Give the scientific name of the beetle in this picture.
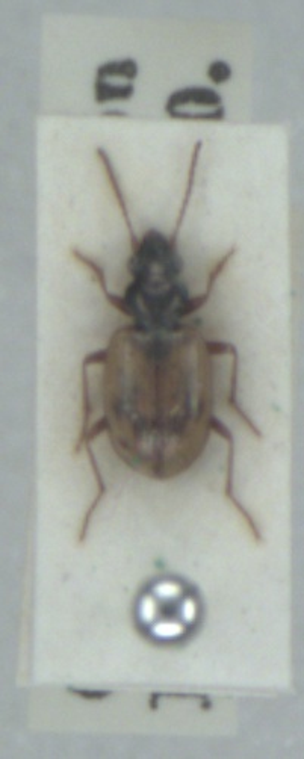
Bembidion pallidipenne
